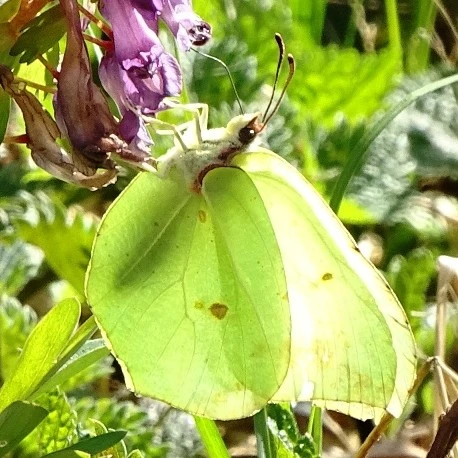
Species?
Gonepteryx rhamni
